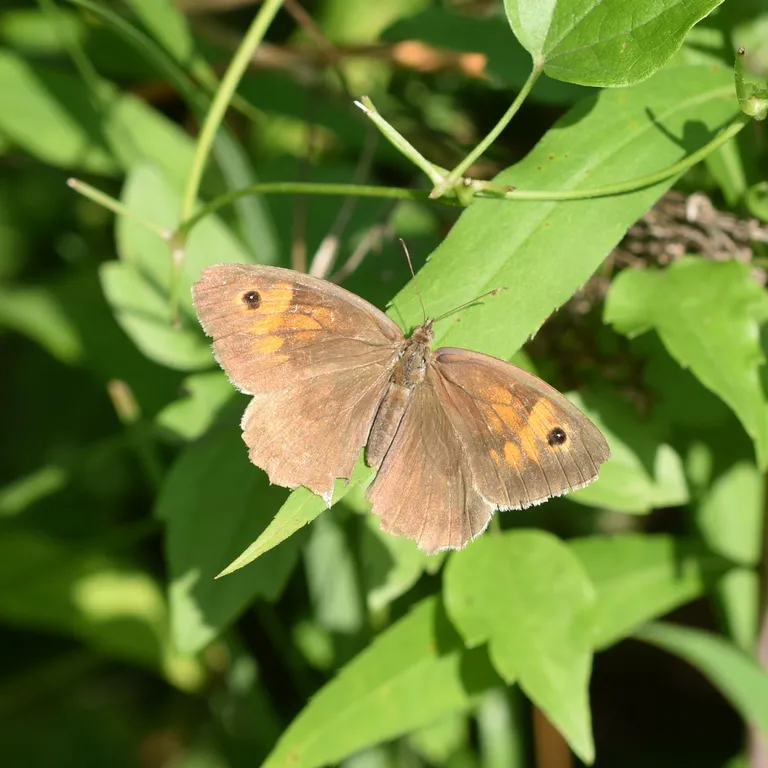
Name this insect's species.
Maniola jurtina
